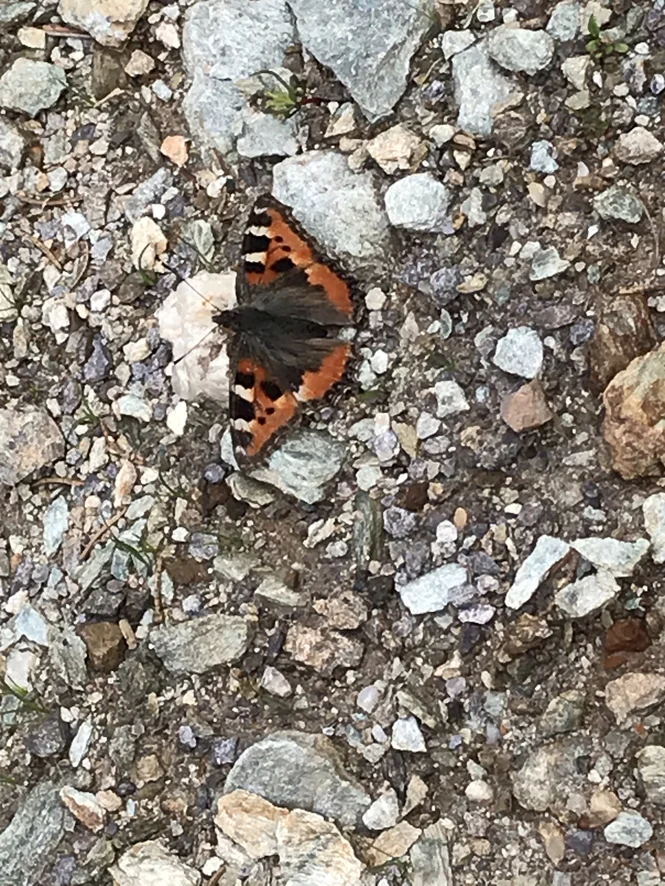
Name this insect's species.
Aglais urticae
